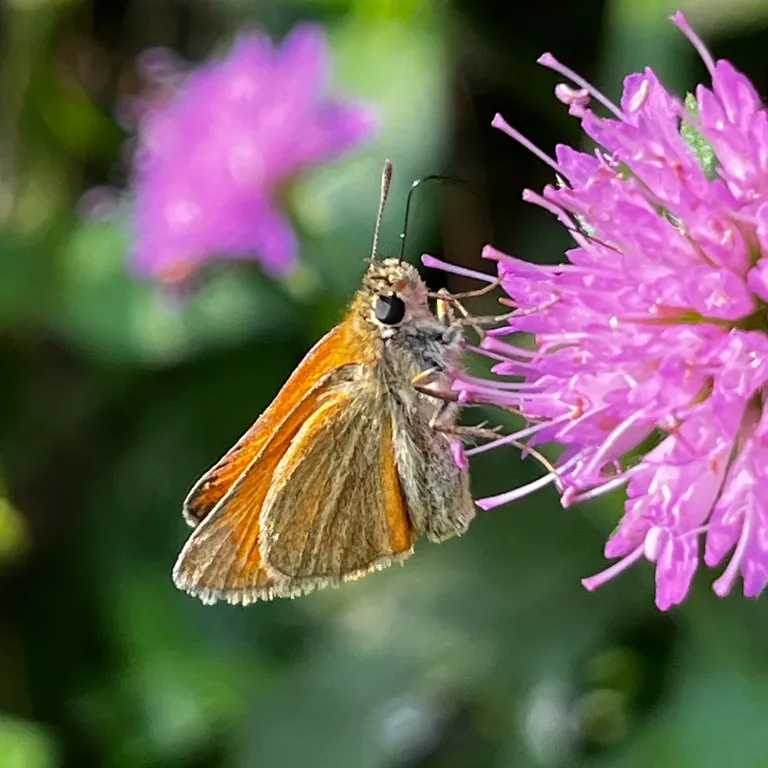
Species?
Thymelicus sylvestris
